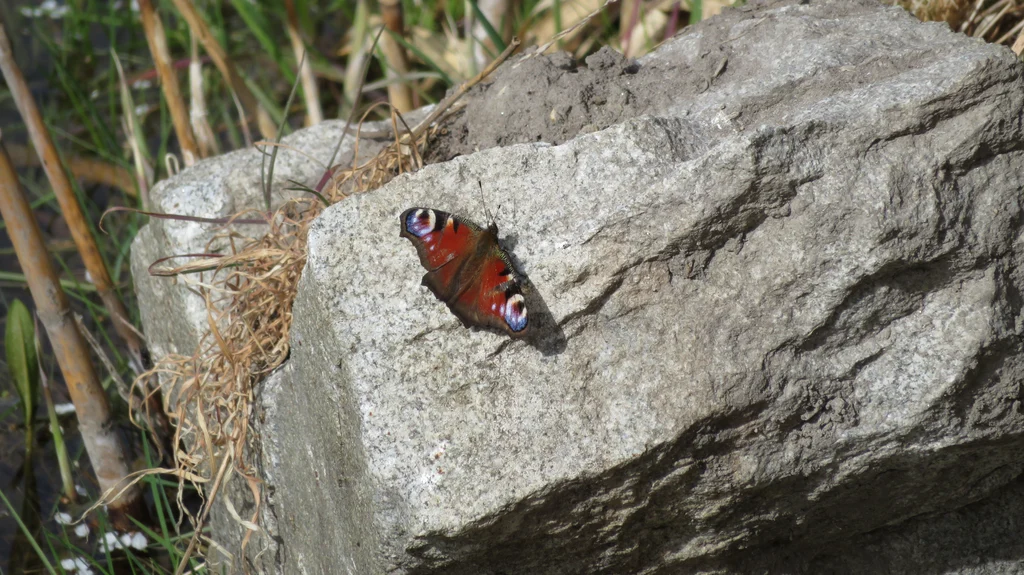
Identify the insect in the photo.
Aglais io
